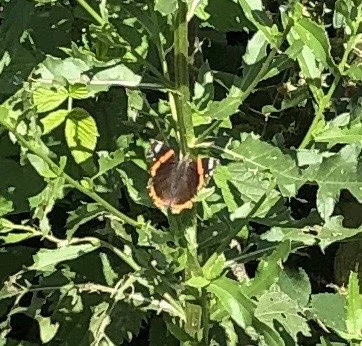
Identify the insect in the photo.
Vanessa atalanta
